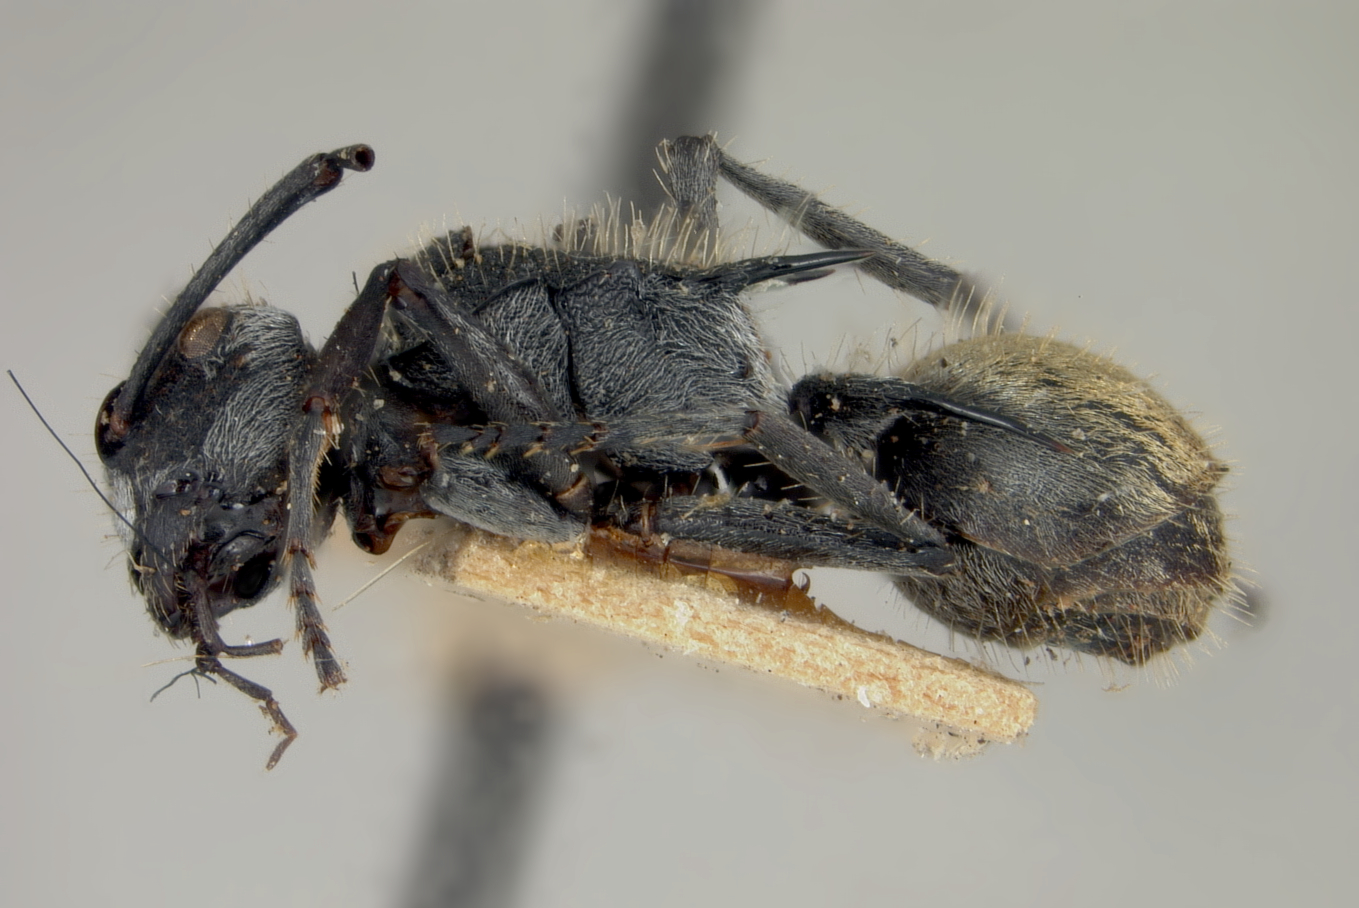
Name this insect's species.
Polyrhachis gab
